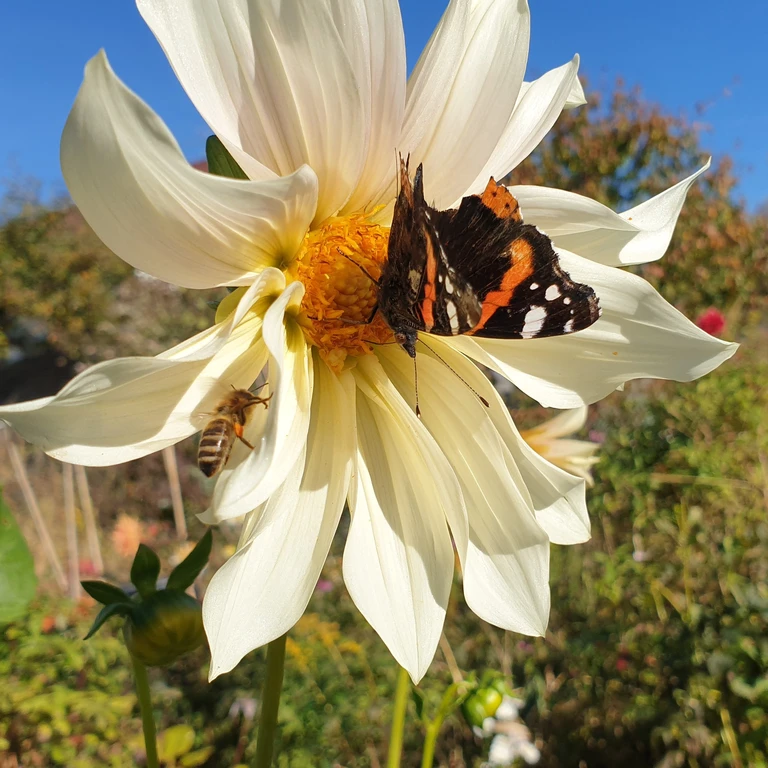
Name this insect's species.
Vanessa atalanta
